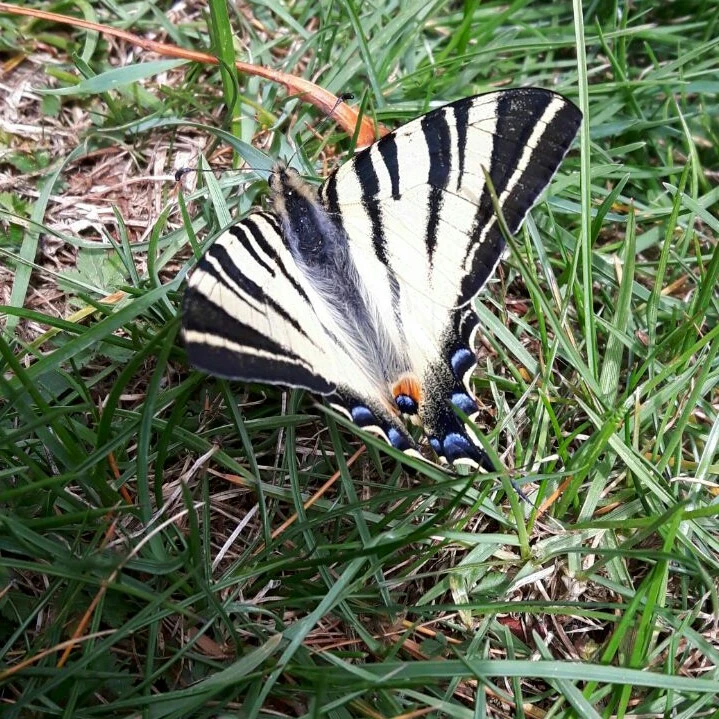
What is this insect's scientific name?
Iphiclides podalirius
